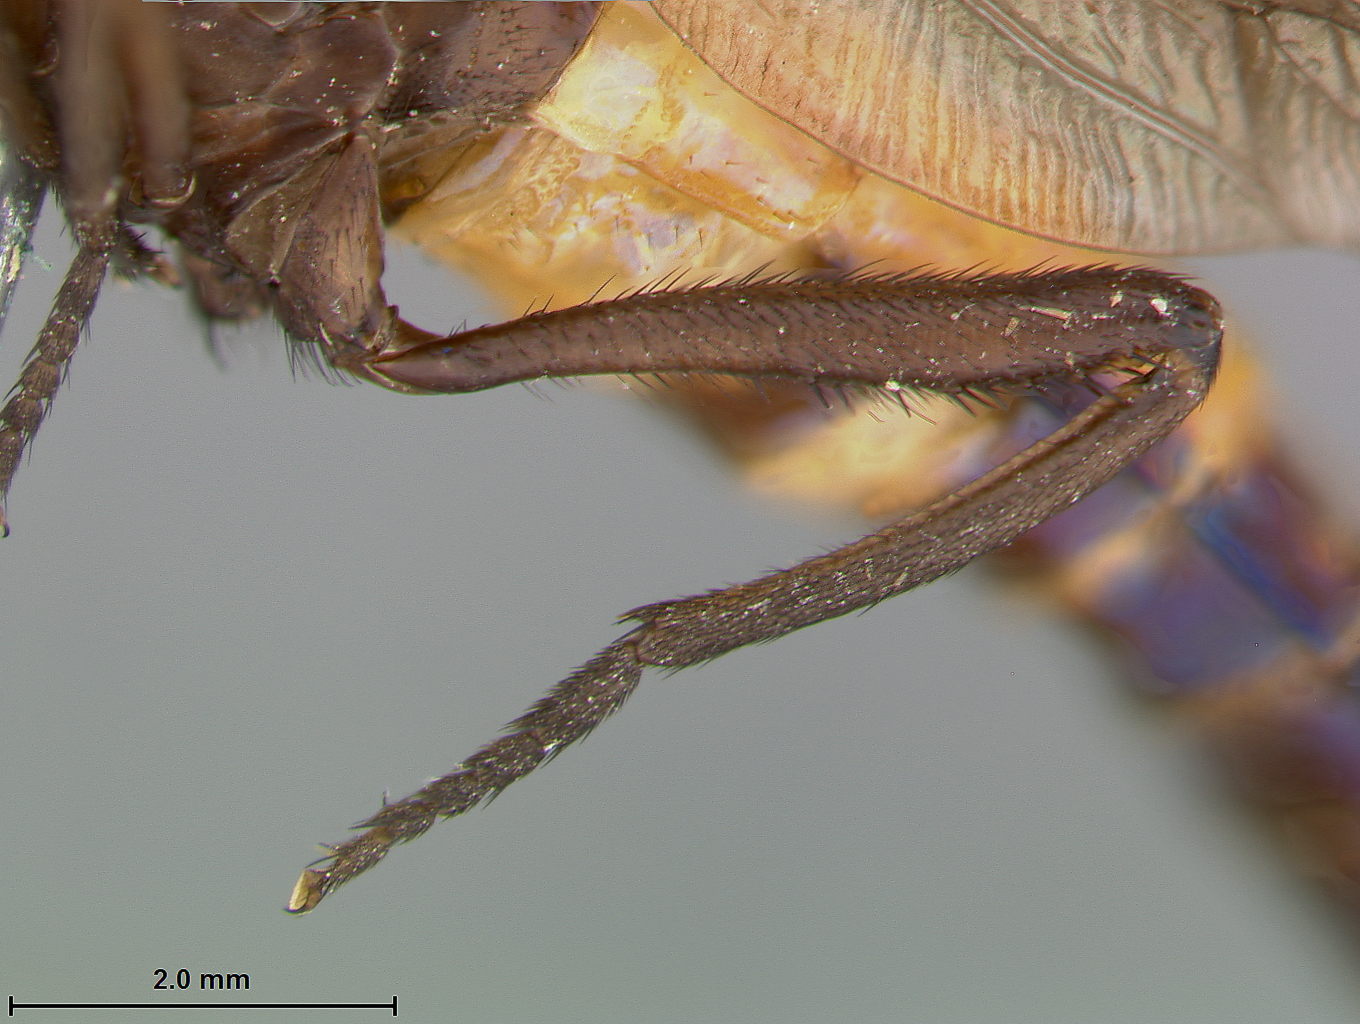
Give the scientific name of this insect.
Messiasia lanei
